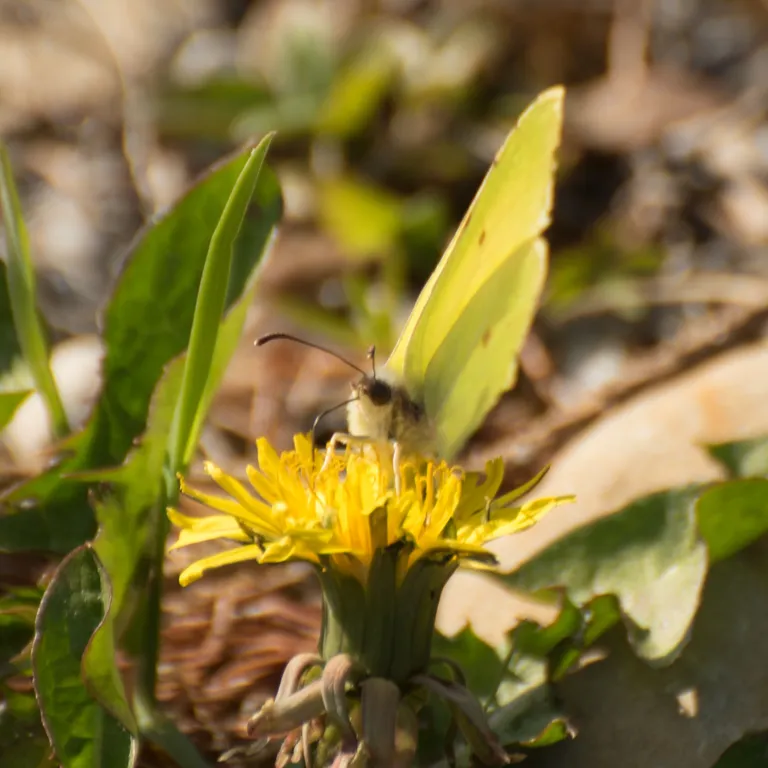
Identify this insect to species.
Gonepteryx rhamni
